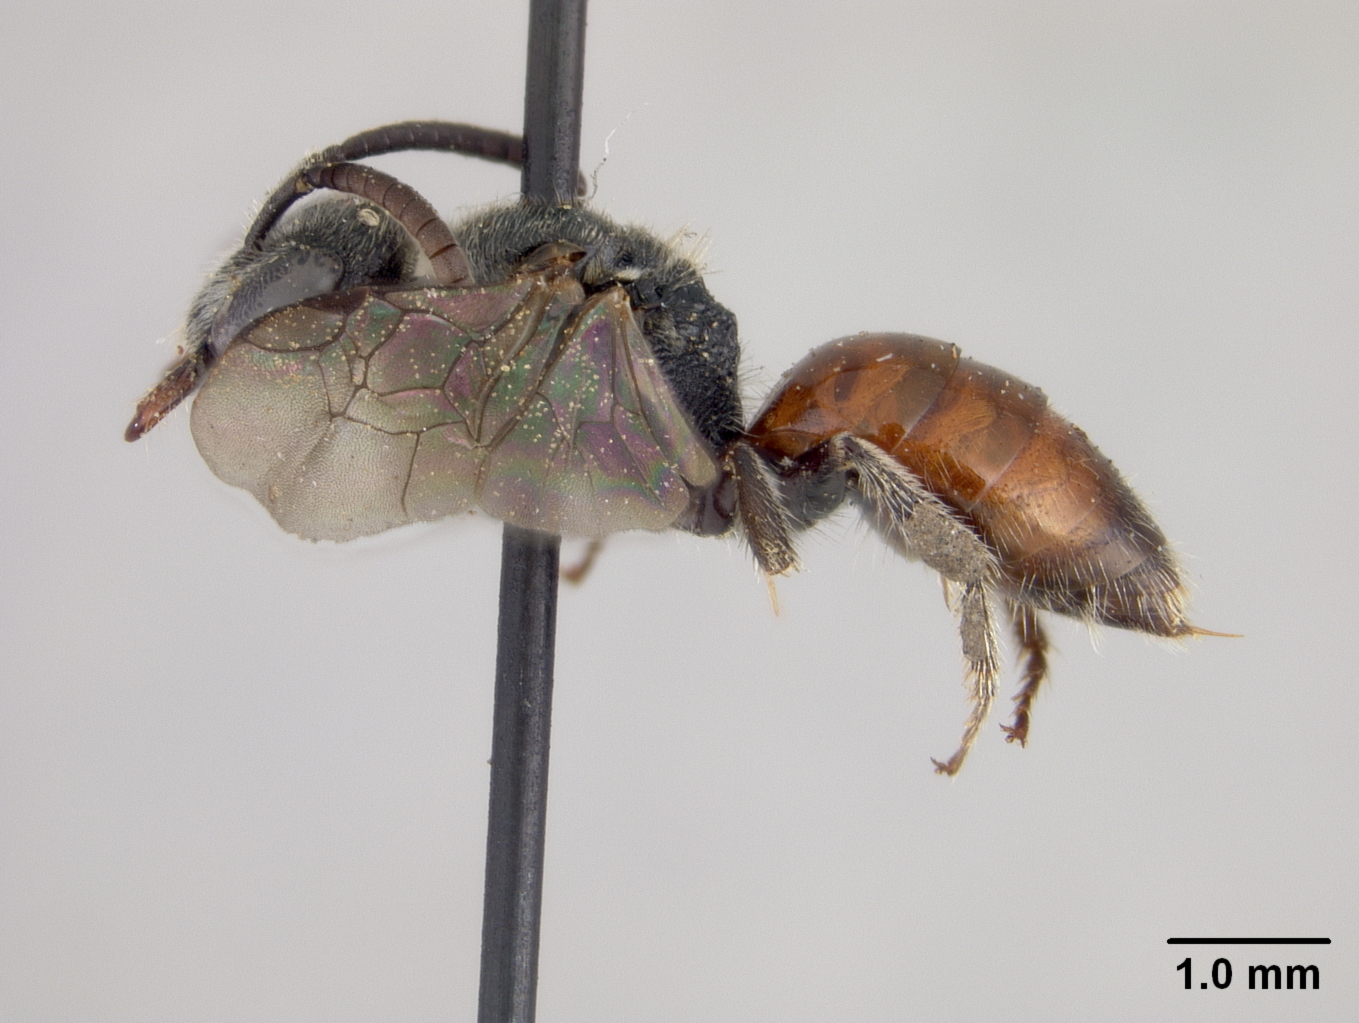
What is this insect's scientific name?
Sphecodes carolinus
